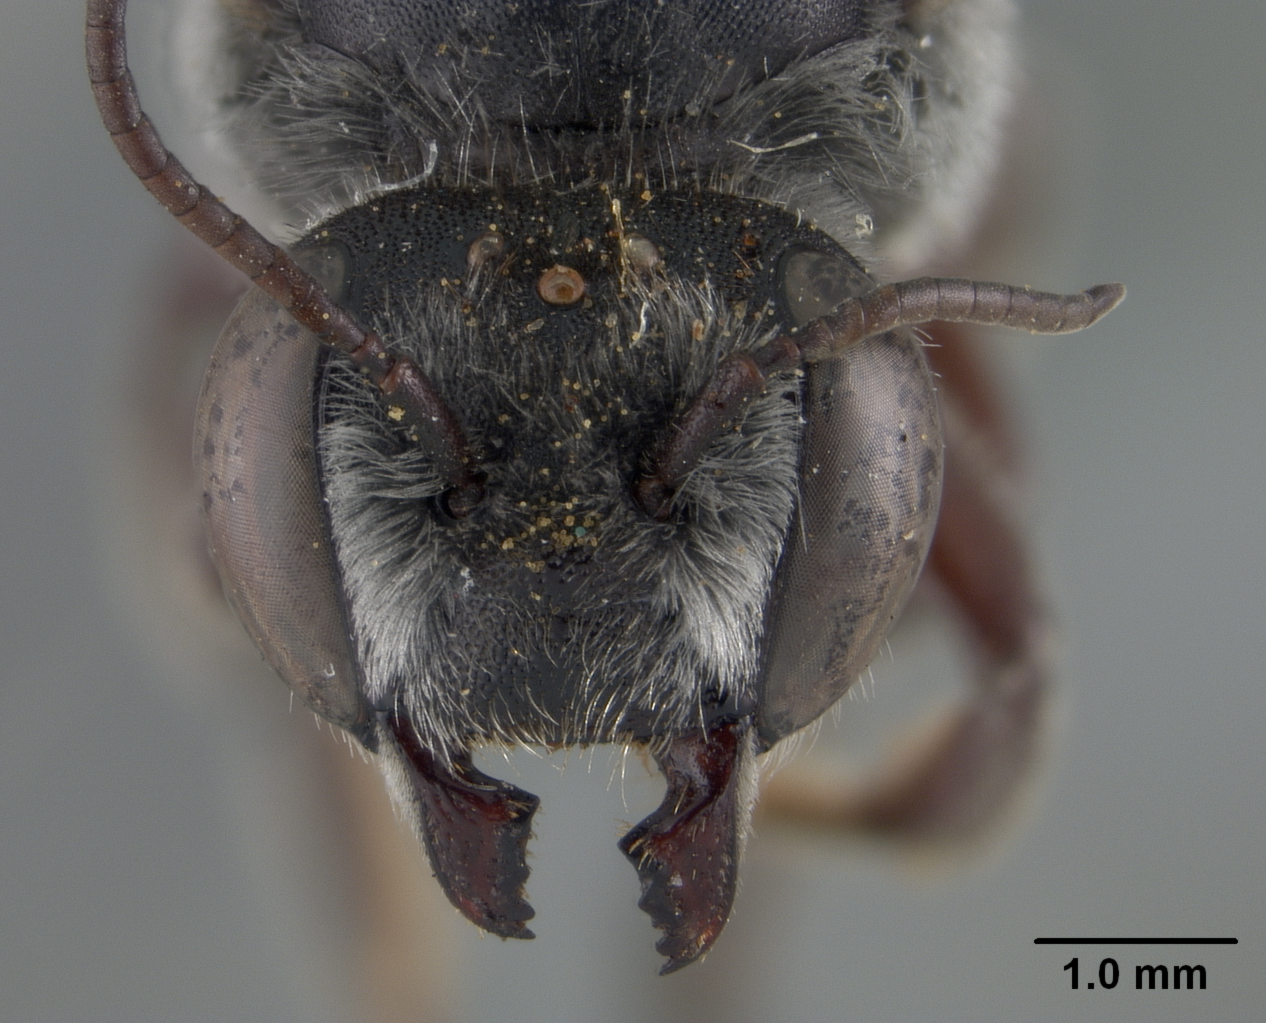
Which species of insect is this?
Megachile murinella
